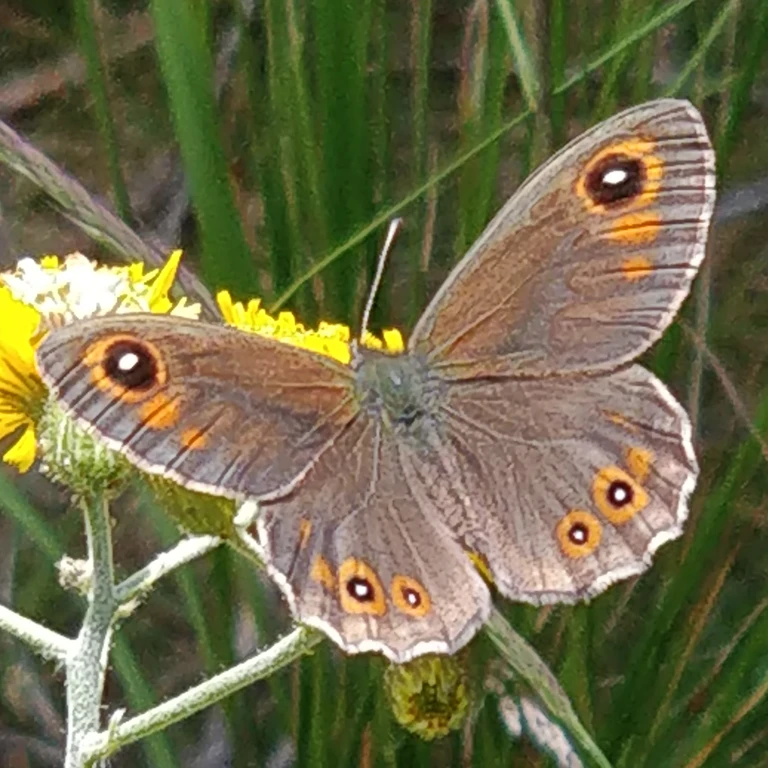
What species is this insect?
Lasiommata maera (also Pararge maera)
